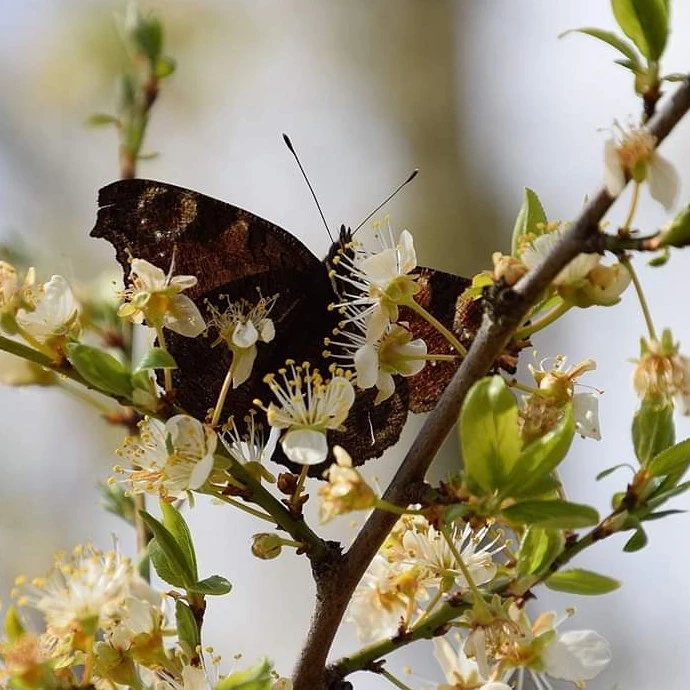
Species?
Aglais io
